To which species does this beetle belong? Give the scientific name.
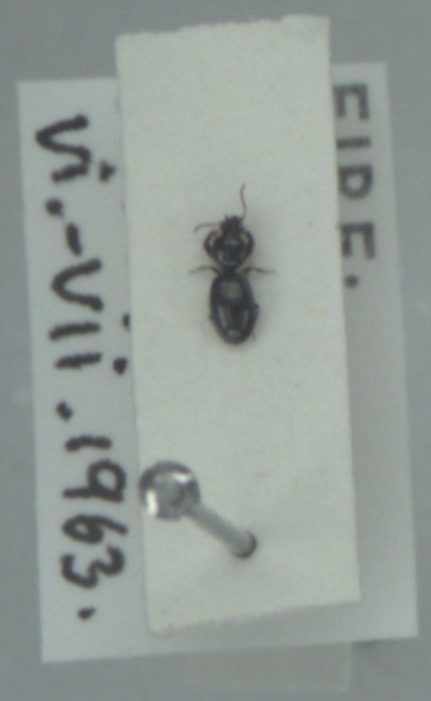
Dyschirius globosus
